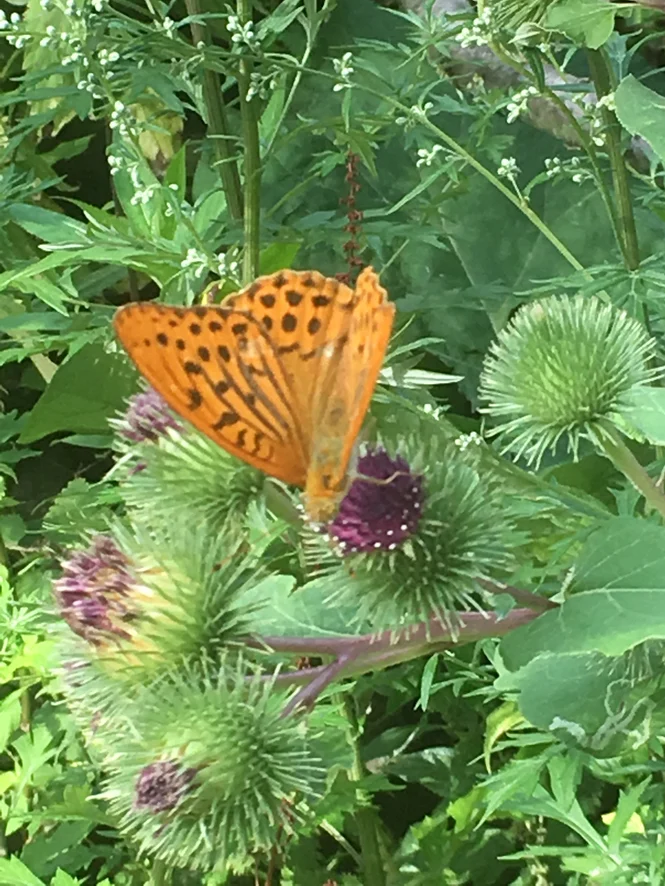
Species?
Argynnis paphia
